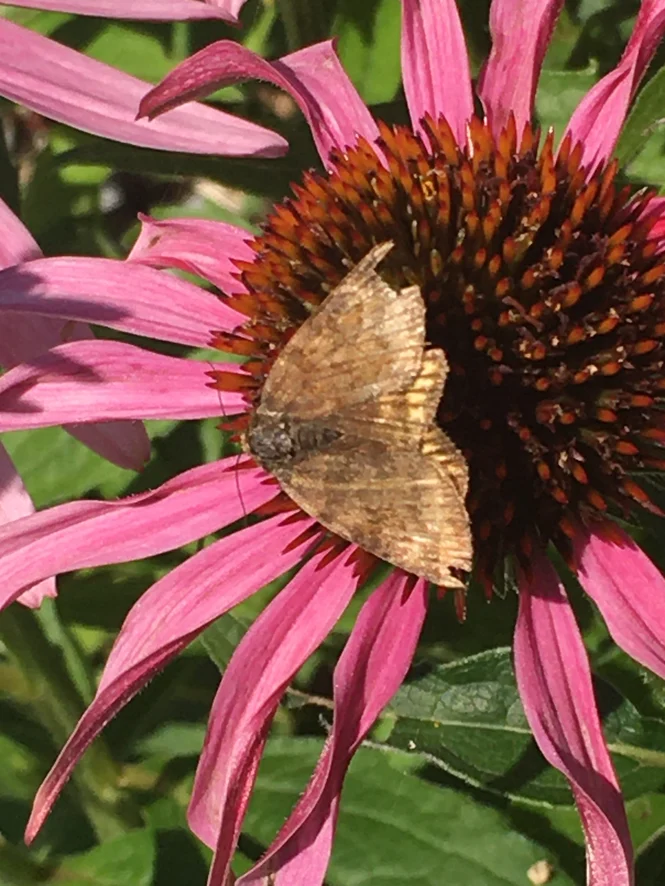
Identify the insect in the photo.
Euclidia glyphica
